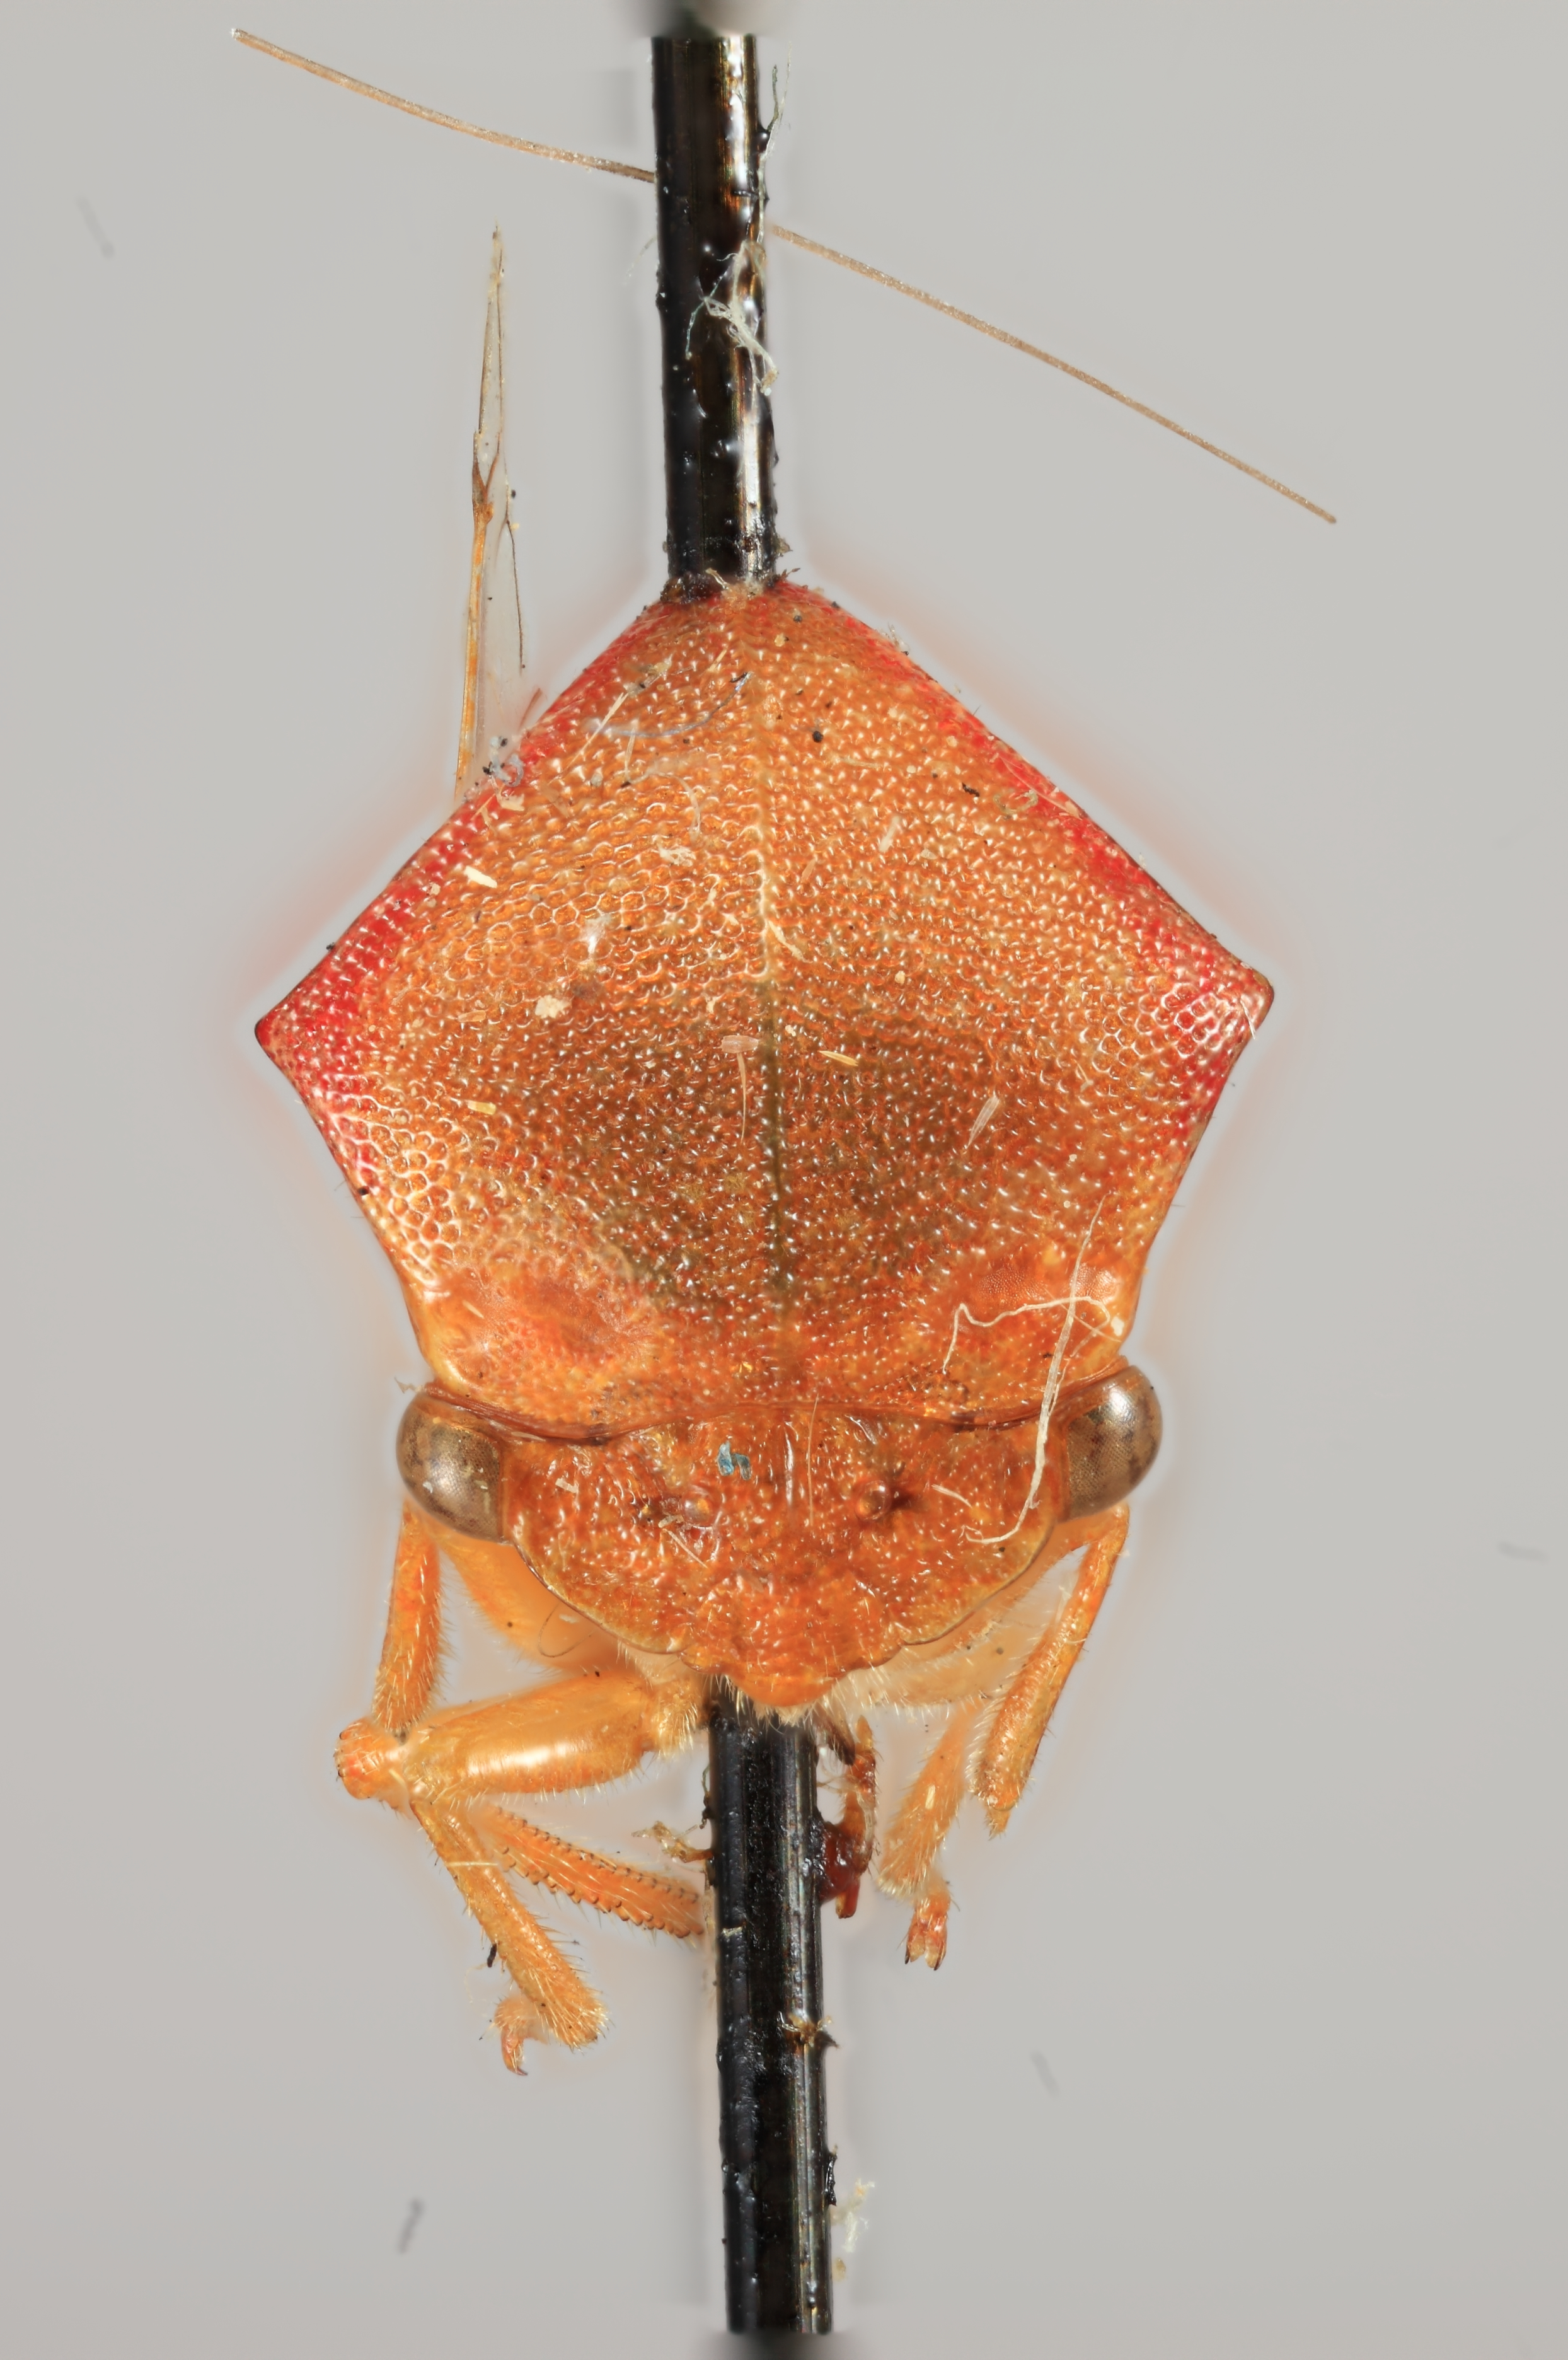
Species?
Ceresa rubra
